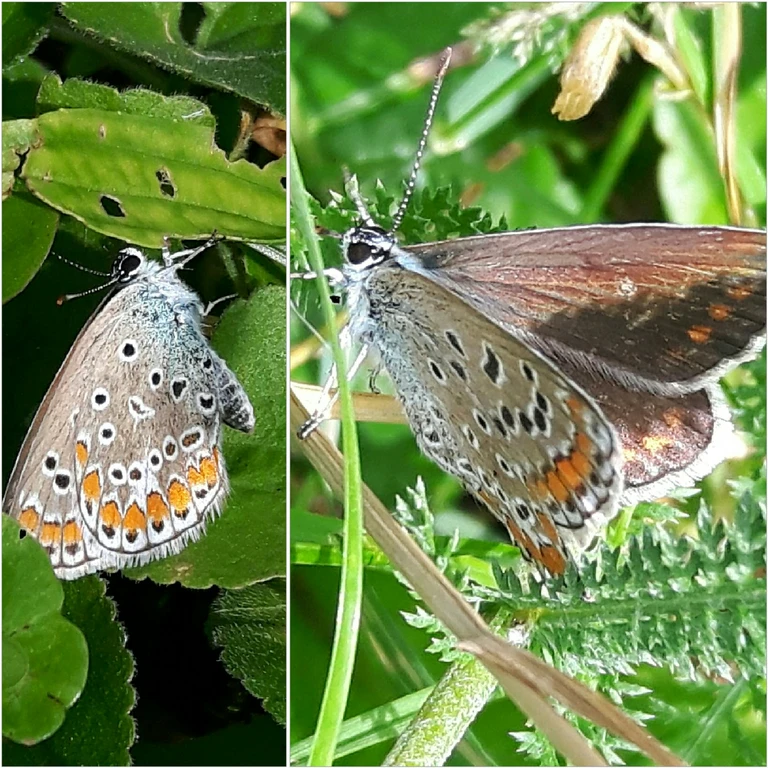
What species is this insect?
Polyommatus icarus
